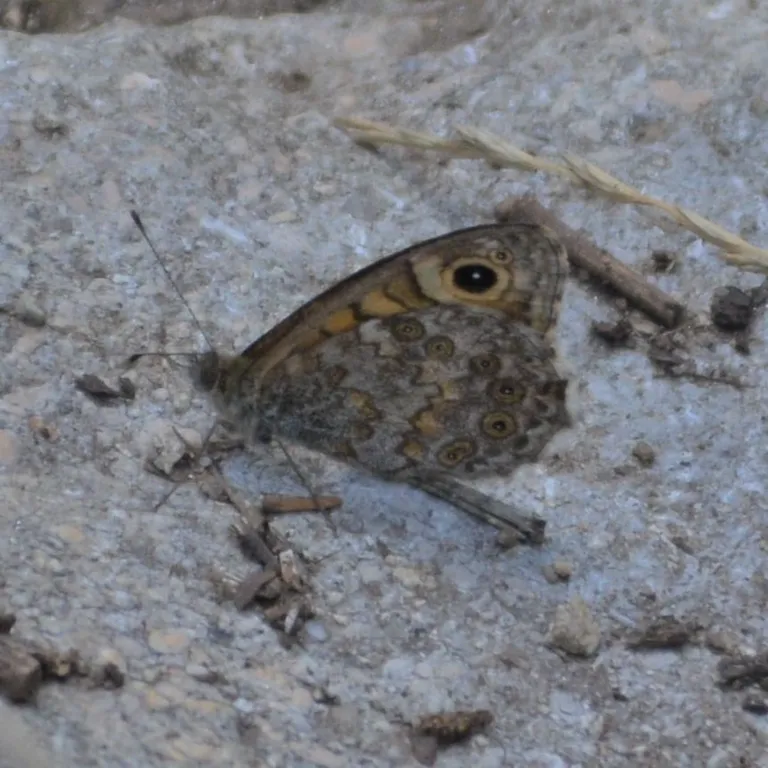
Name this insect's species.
Lasiommata megera (also Pararge megera)
